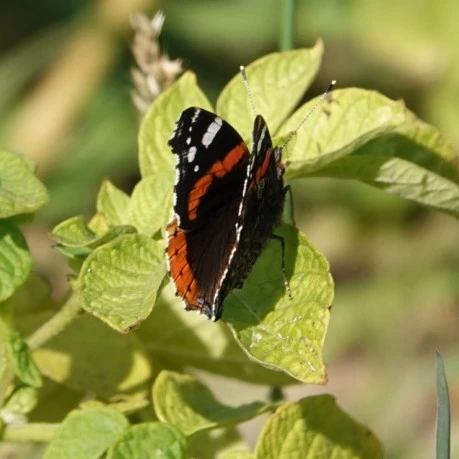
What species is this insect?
Vanessa atalanta
